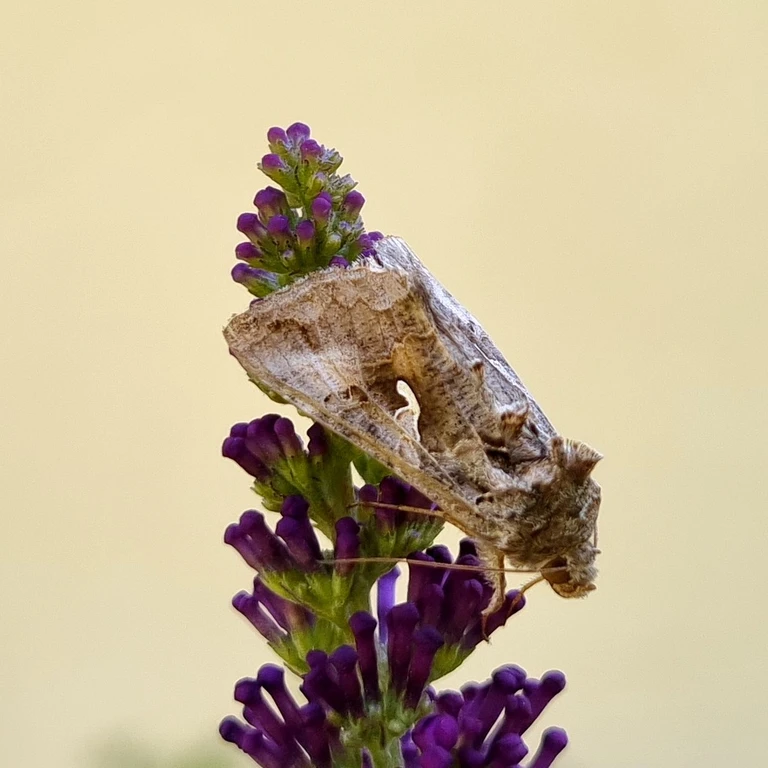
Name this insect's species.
Autographa gamma
